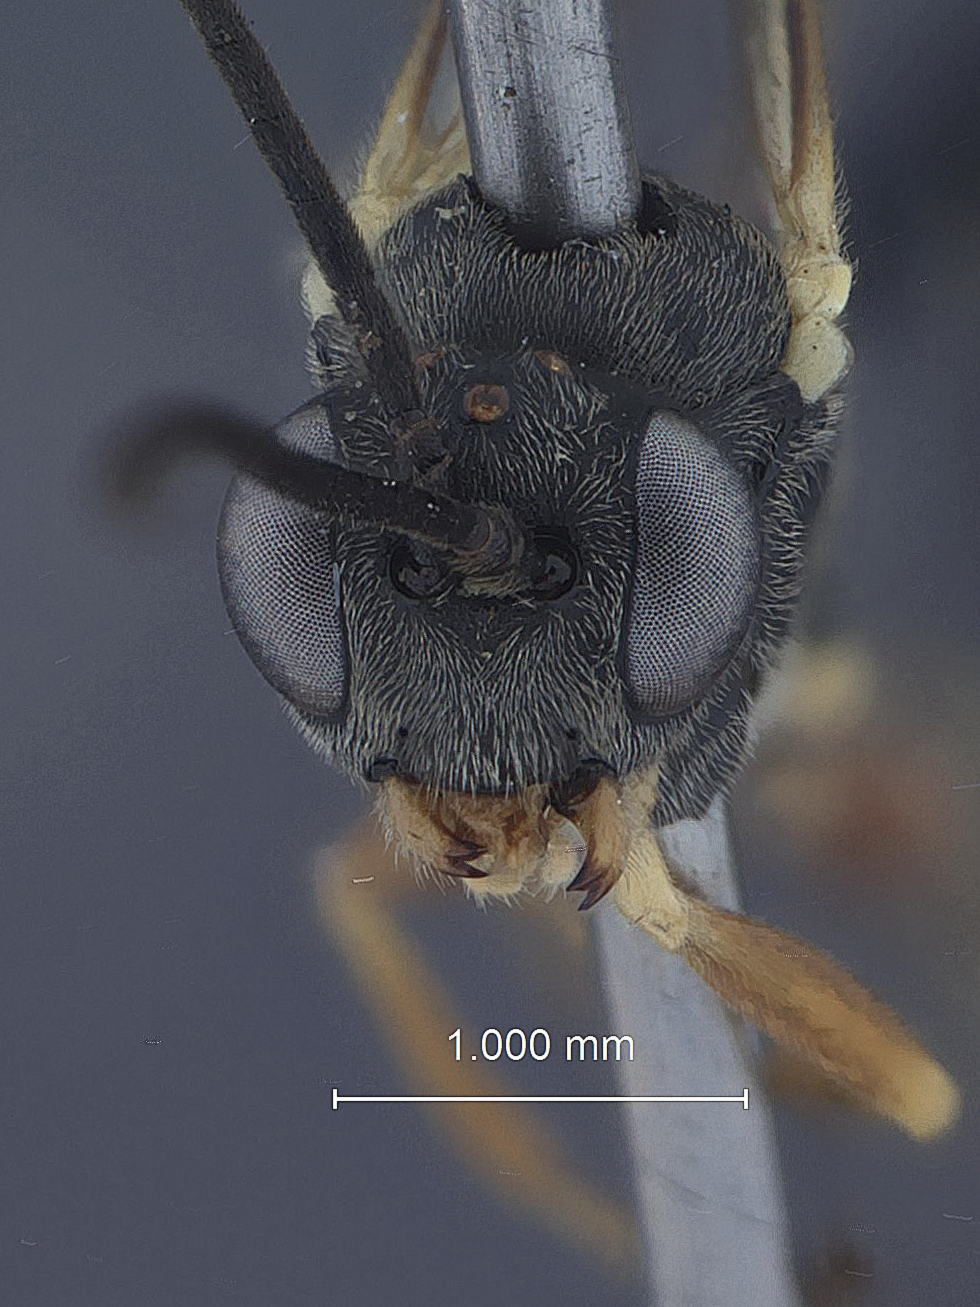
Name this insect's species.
Diadegma carolina
